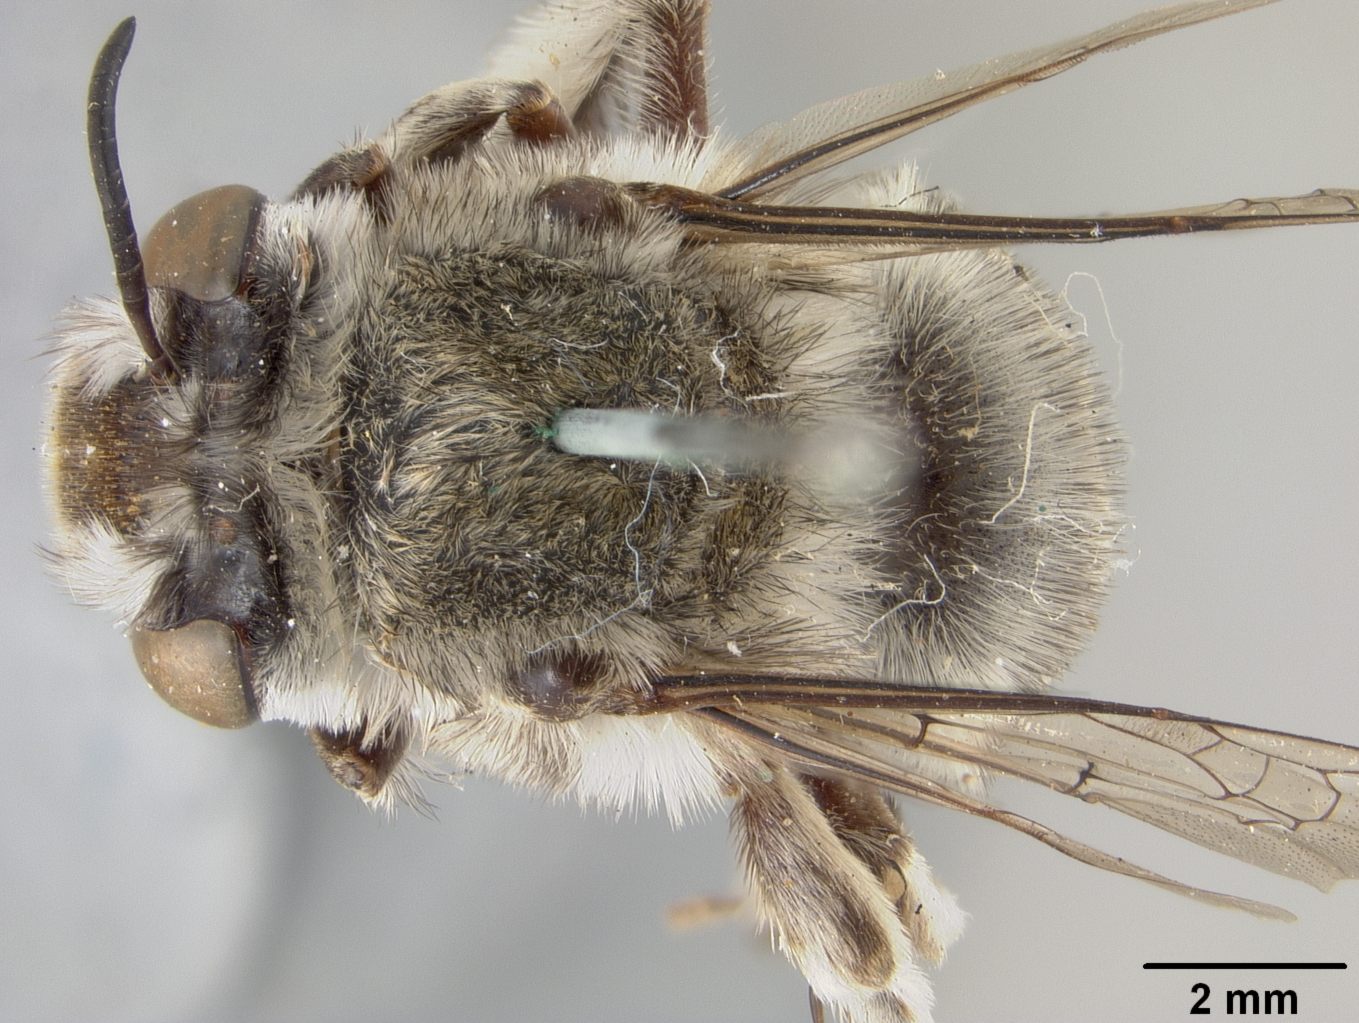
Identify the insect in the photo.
Habropoda salviarum
